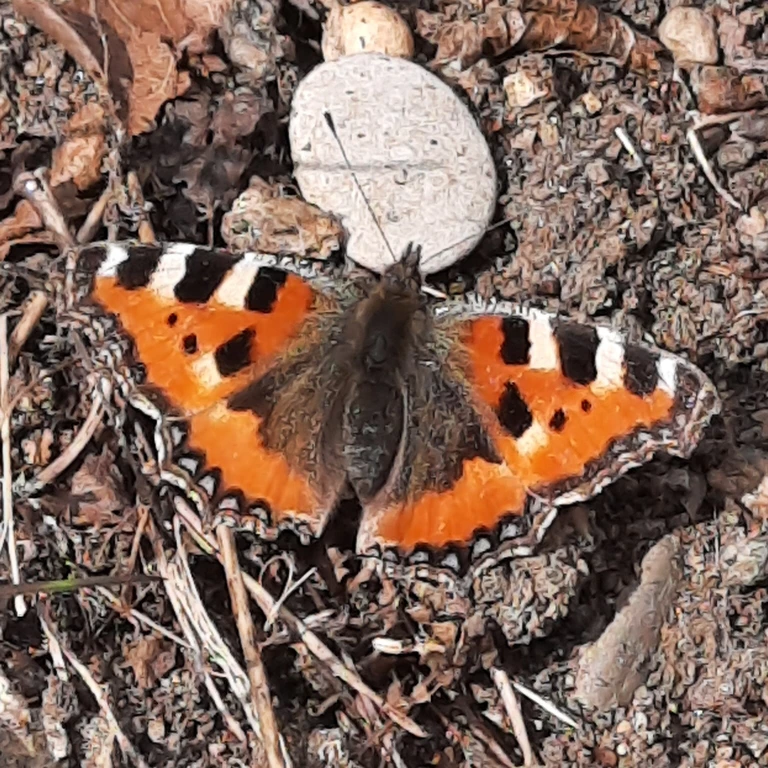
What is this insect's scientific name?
Aglais urticae
